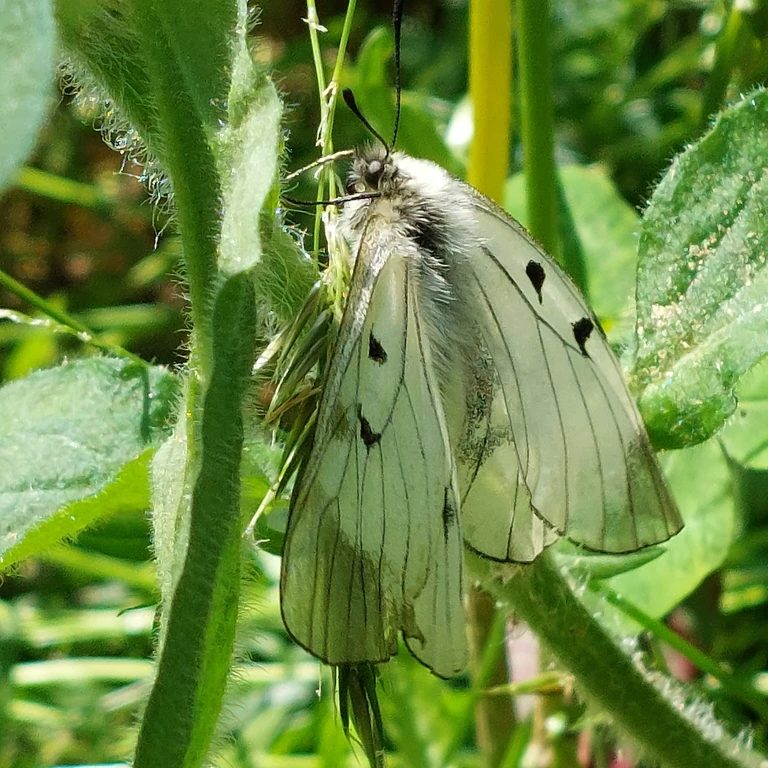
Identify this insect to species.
Parnassius mnemosyne
